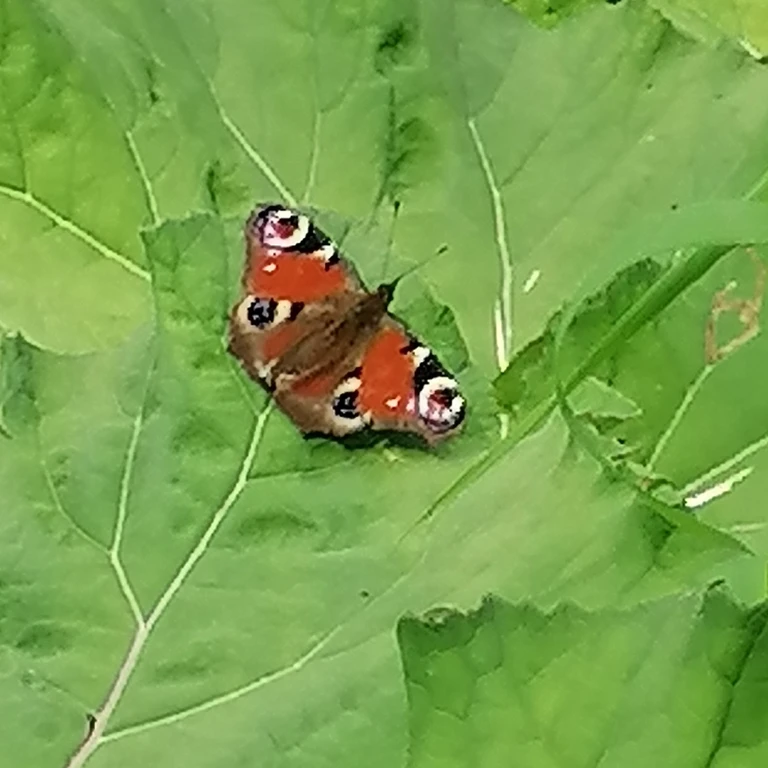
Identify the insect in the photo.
Aglais io
